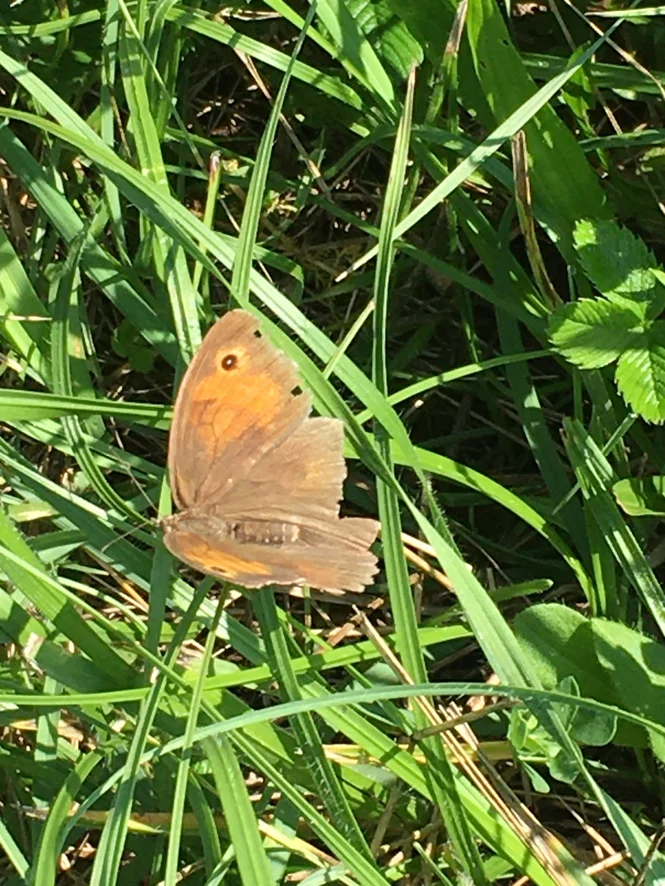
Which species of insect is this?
Maniola jurtina
